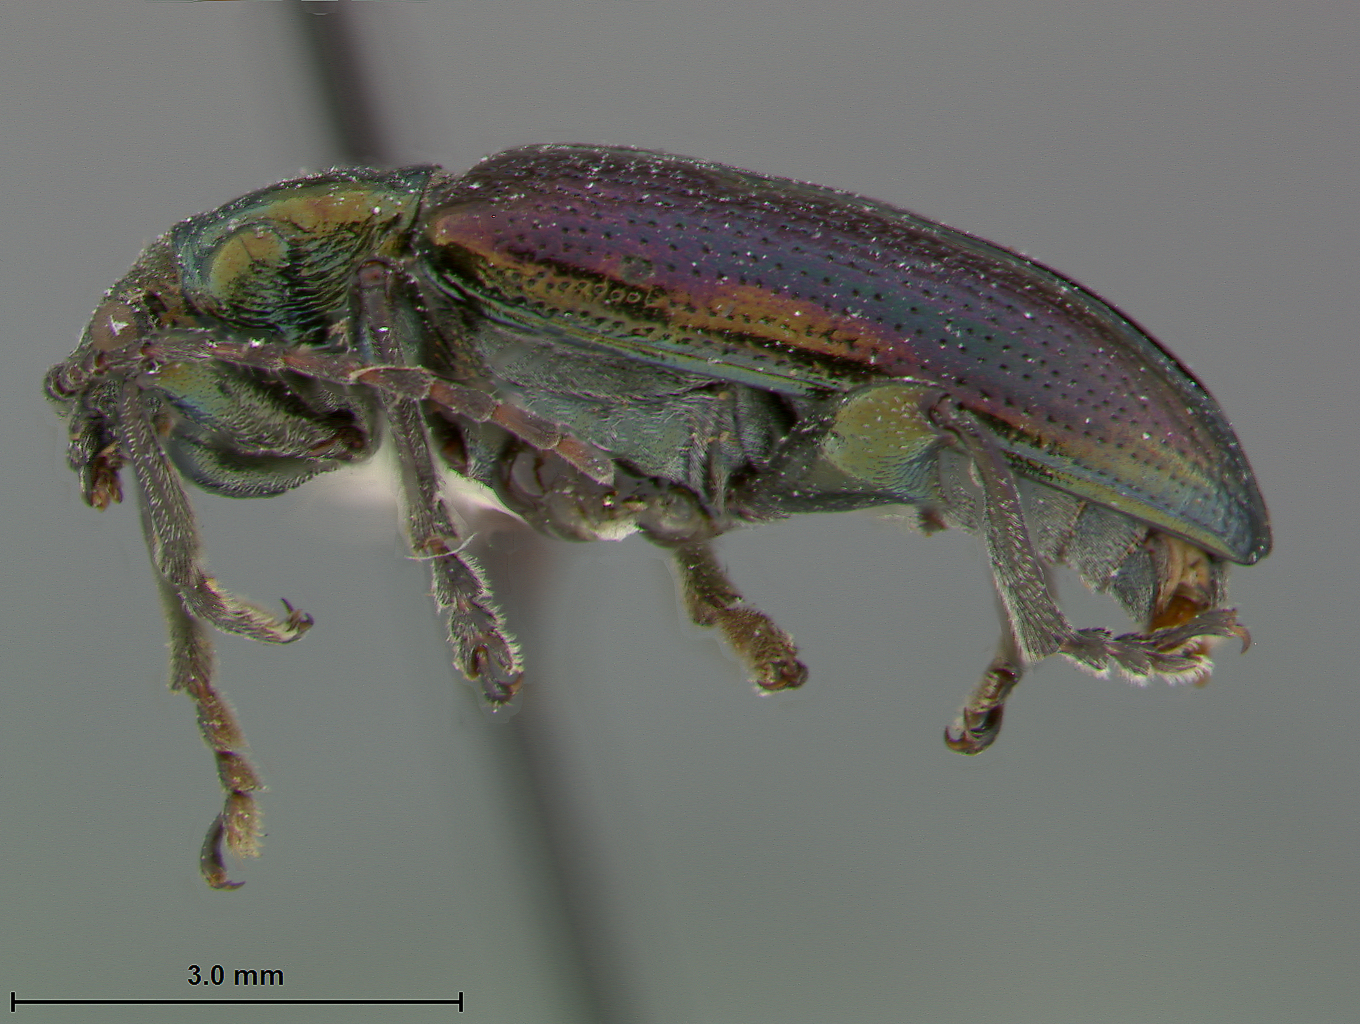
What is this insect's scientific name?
Plateumaris schaefferi
